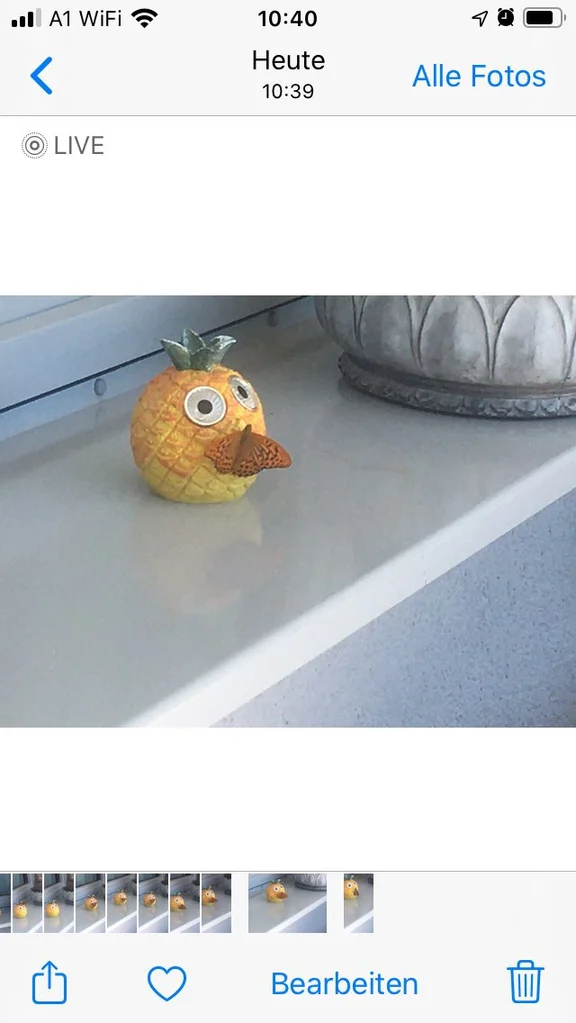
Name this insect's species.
Argynnis paphia
